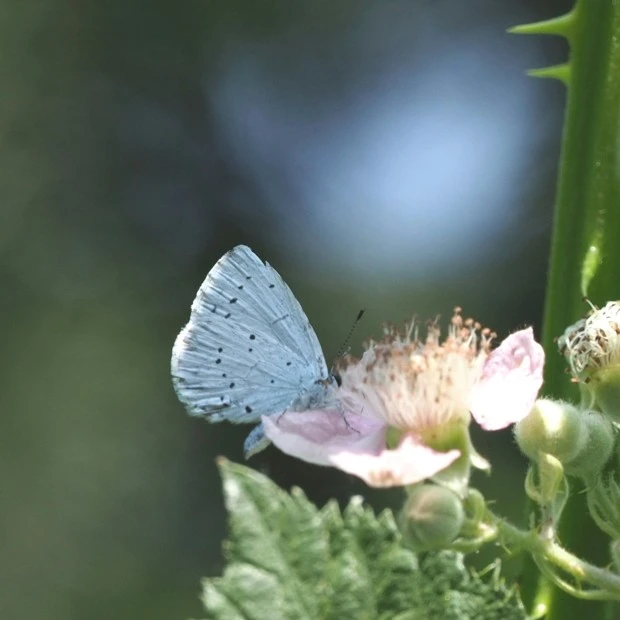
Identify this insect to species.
Celastrina argiolus
